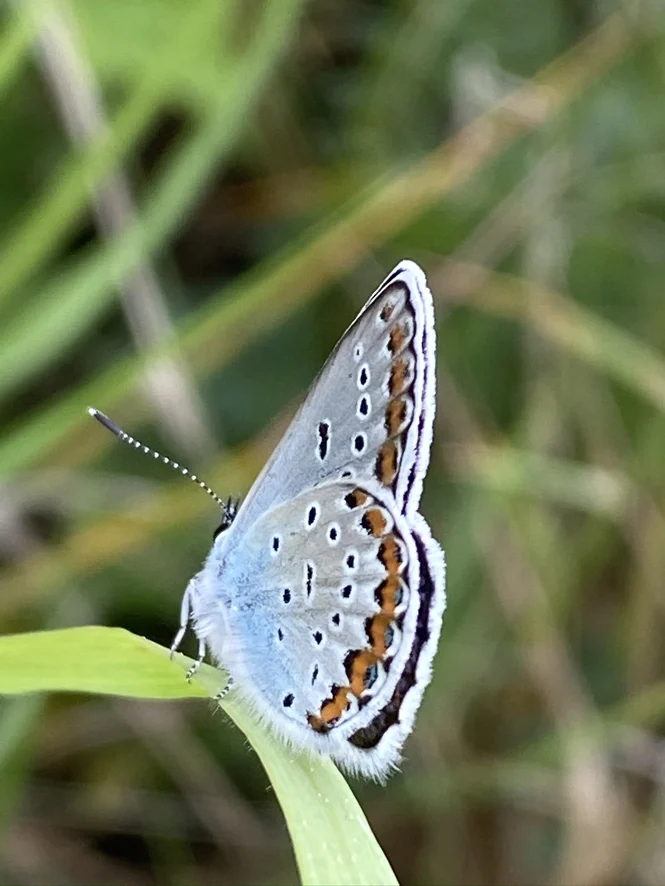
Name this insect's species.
Plebejus argyrognomon
